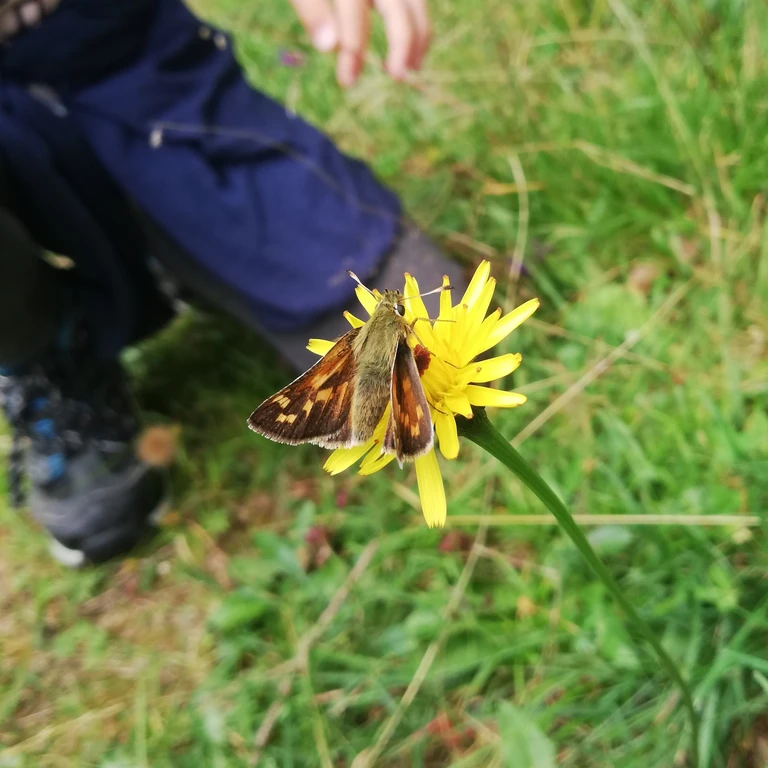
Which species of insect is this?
Hesperia comma
